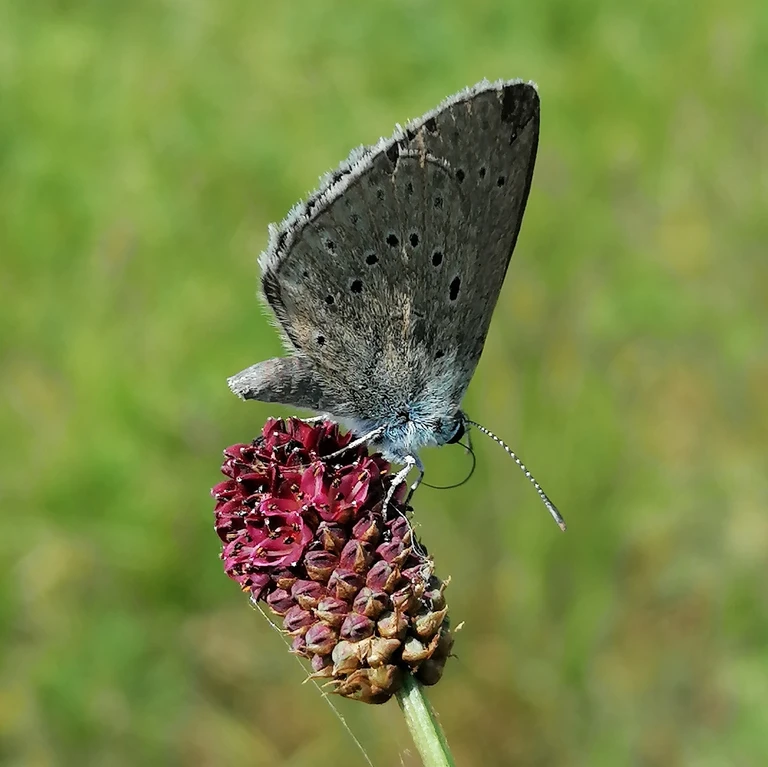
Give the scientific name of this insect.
Phengaris teleius
